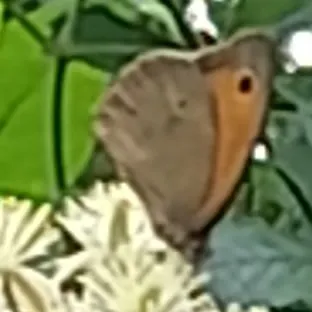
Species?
Maniola jurtina
